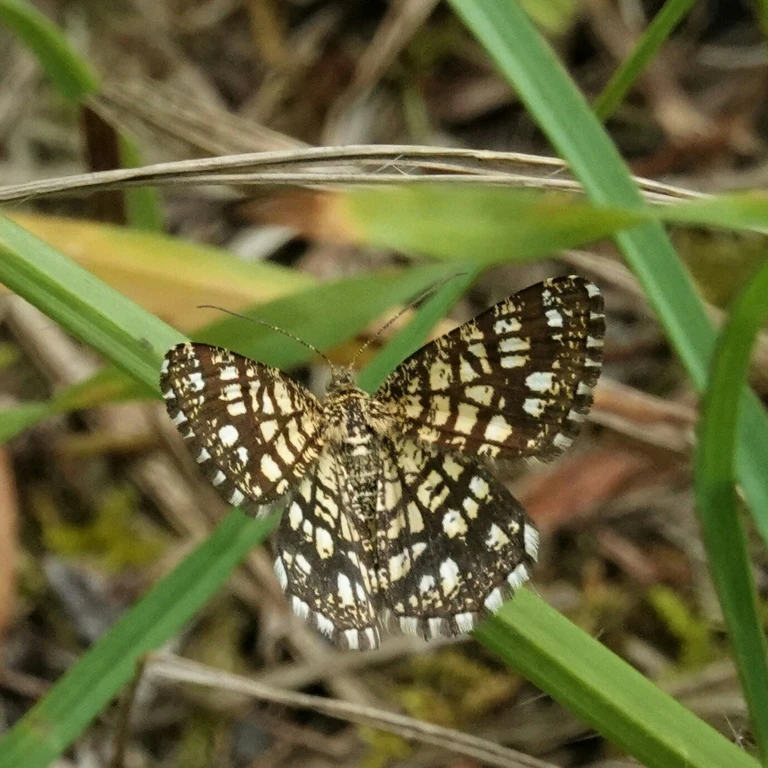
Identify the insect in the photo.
Chiasmia clathrata
